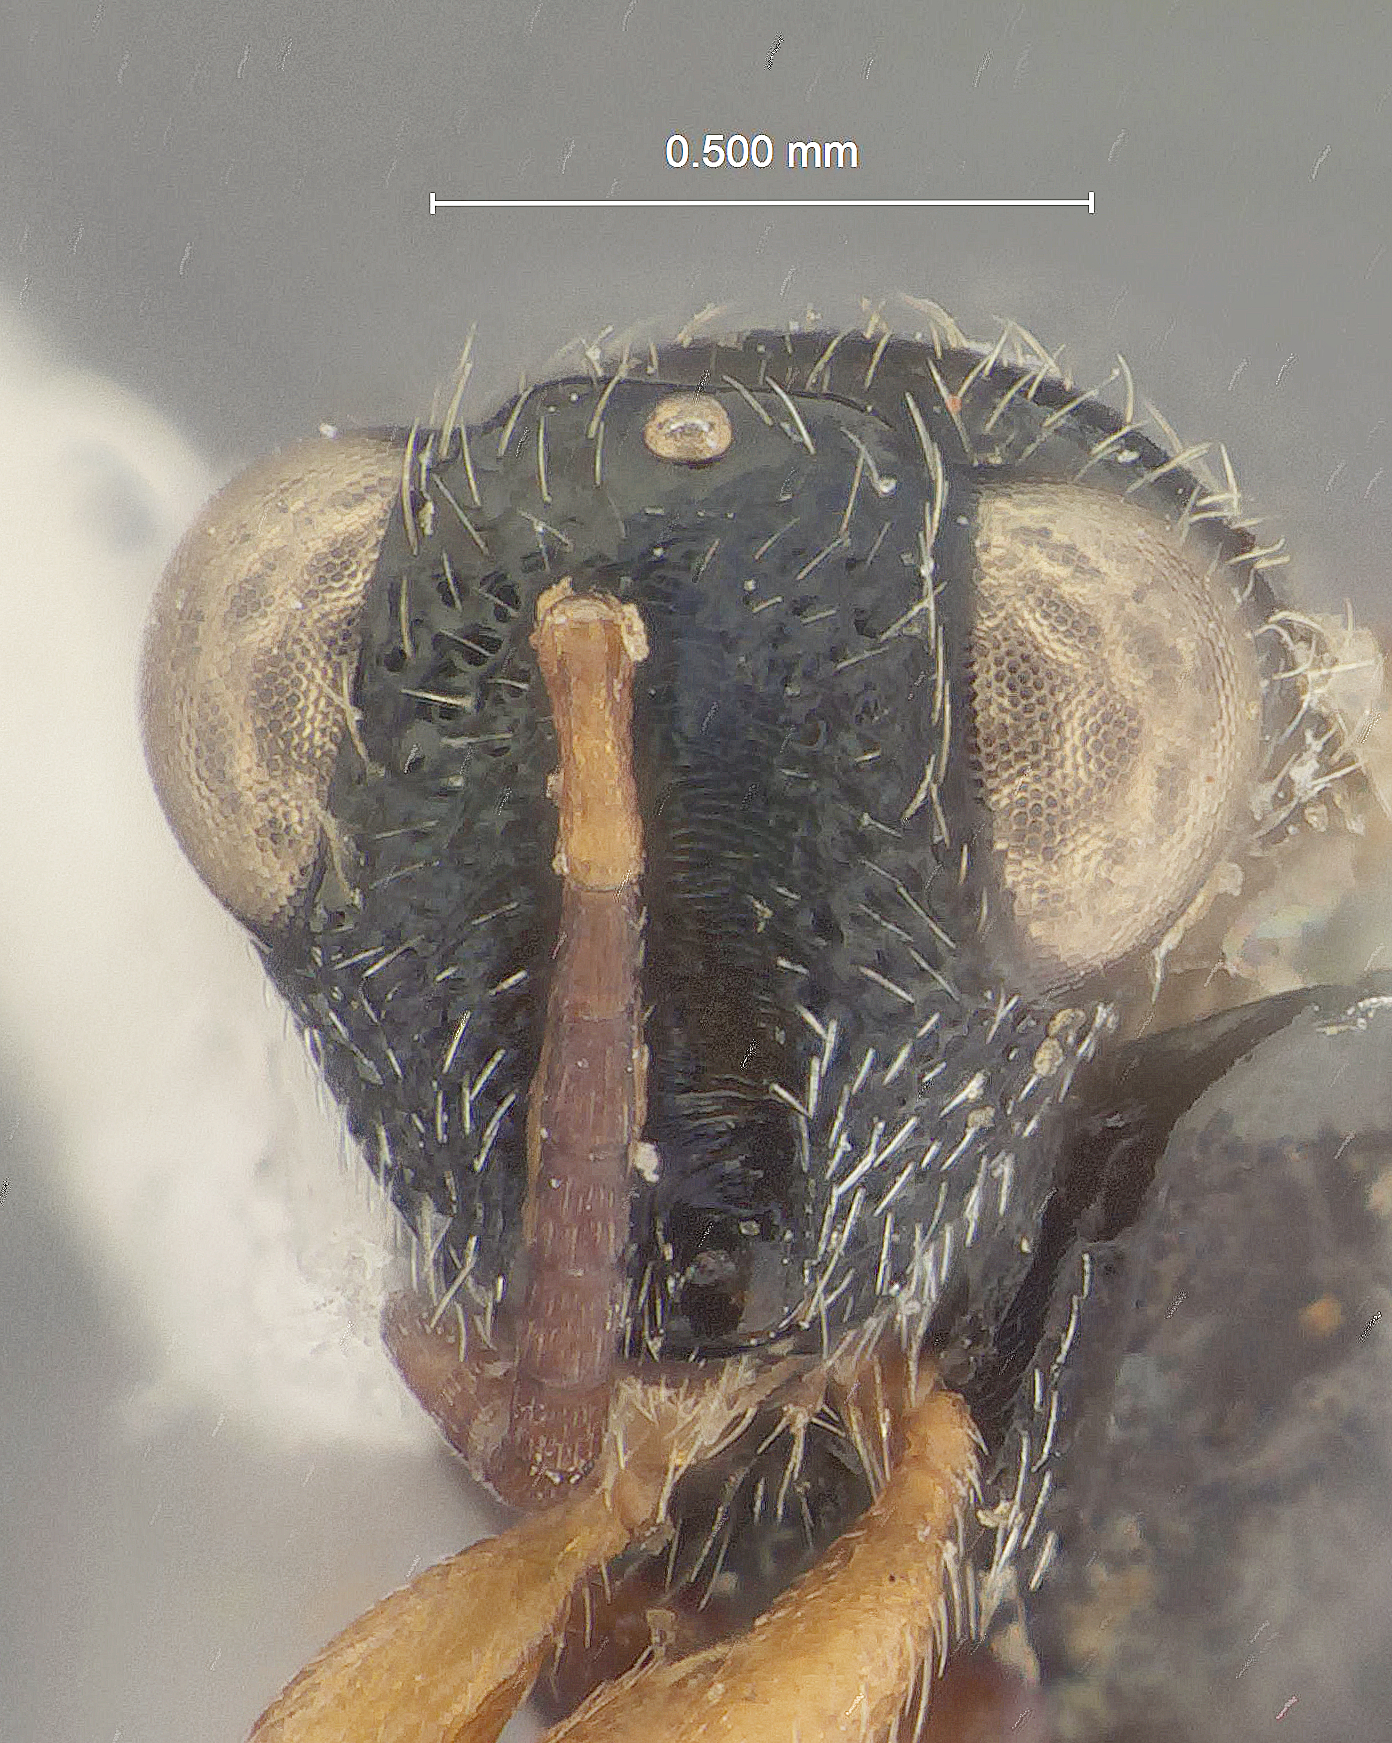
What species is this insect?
Lasiochalcidia trisulia
